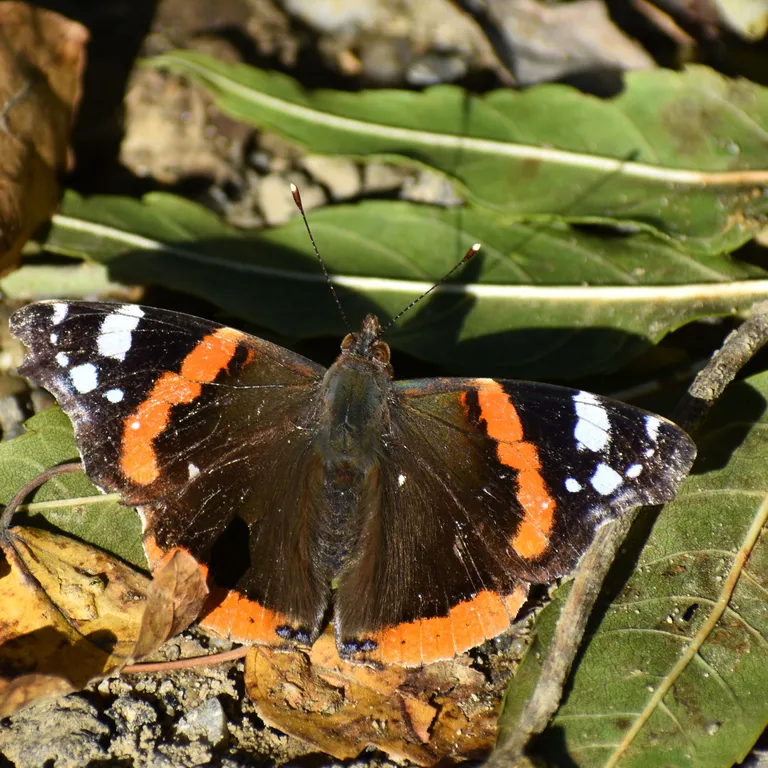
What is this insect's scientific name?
Vanessa atalanta
